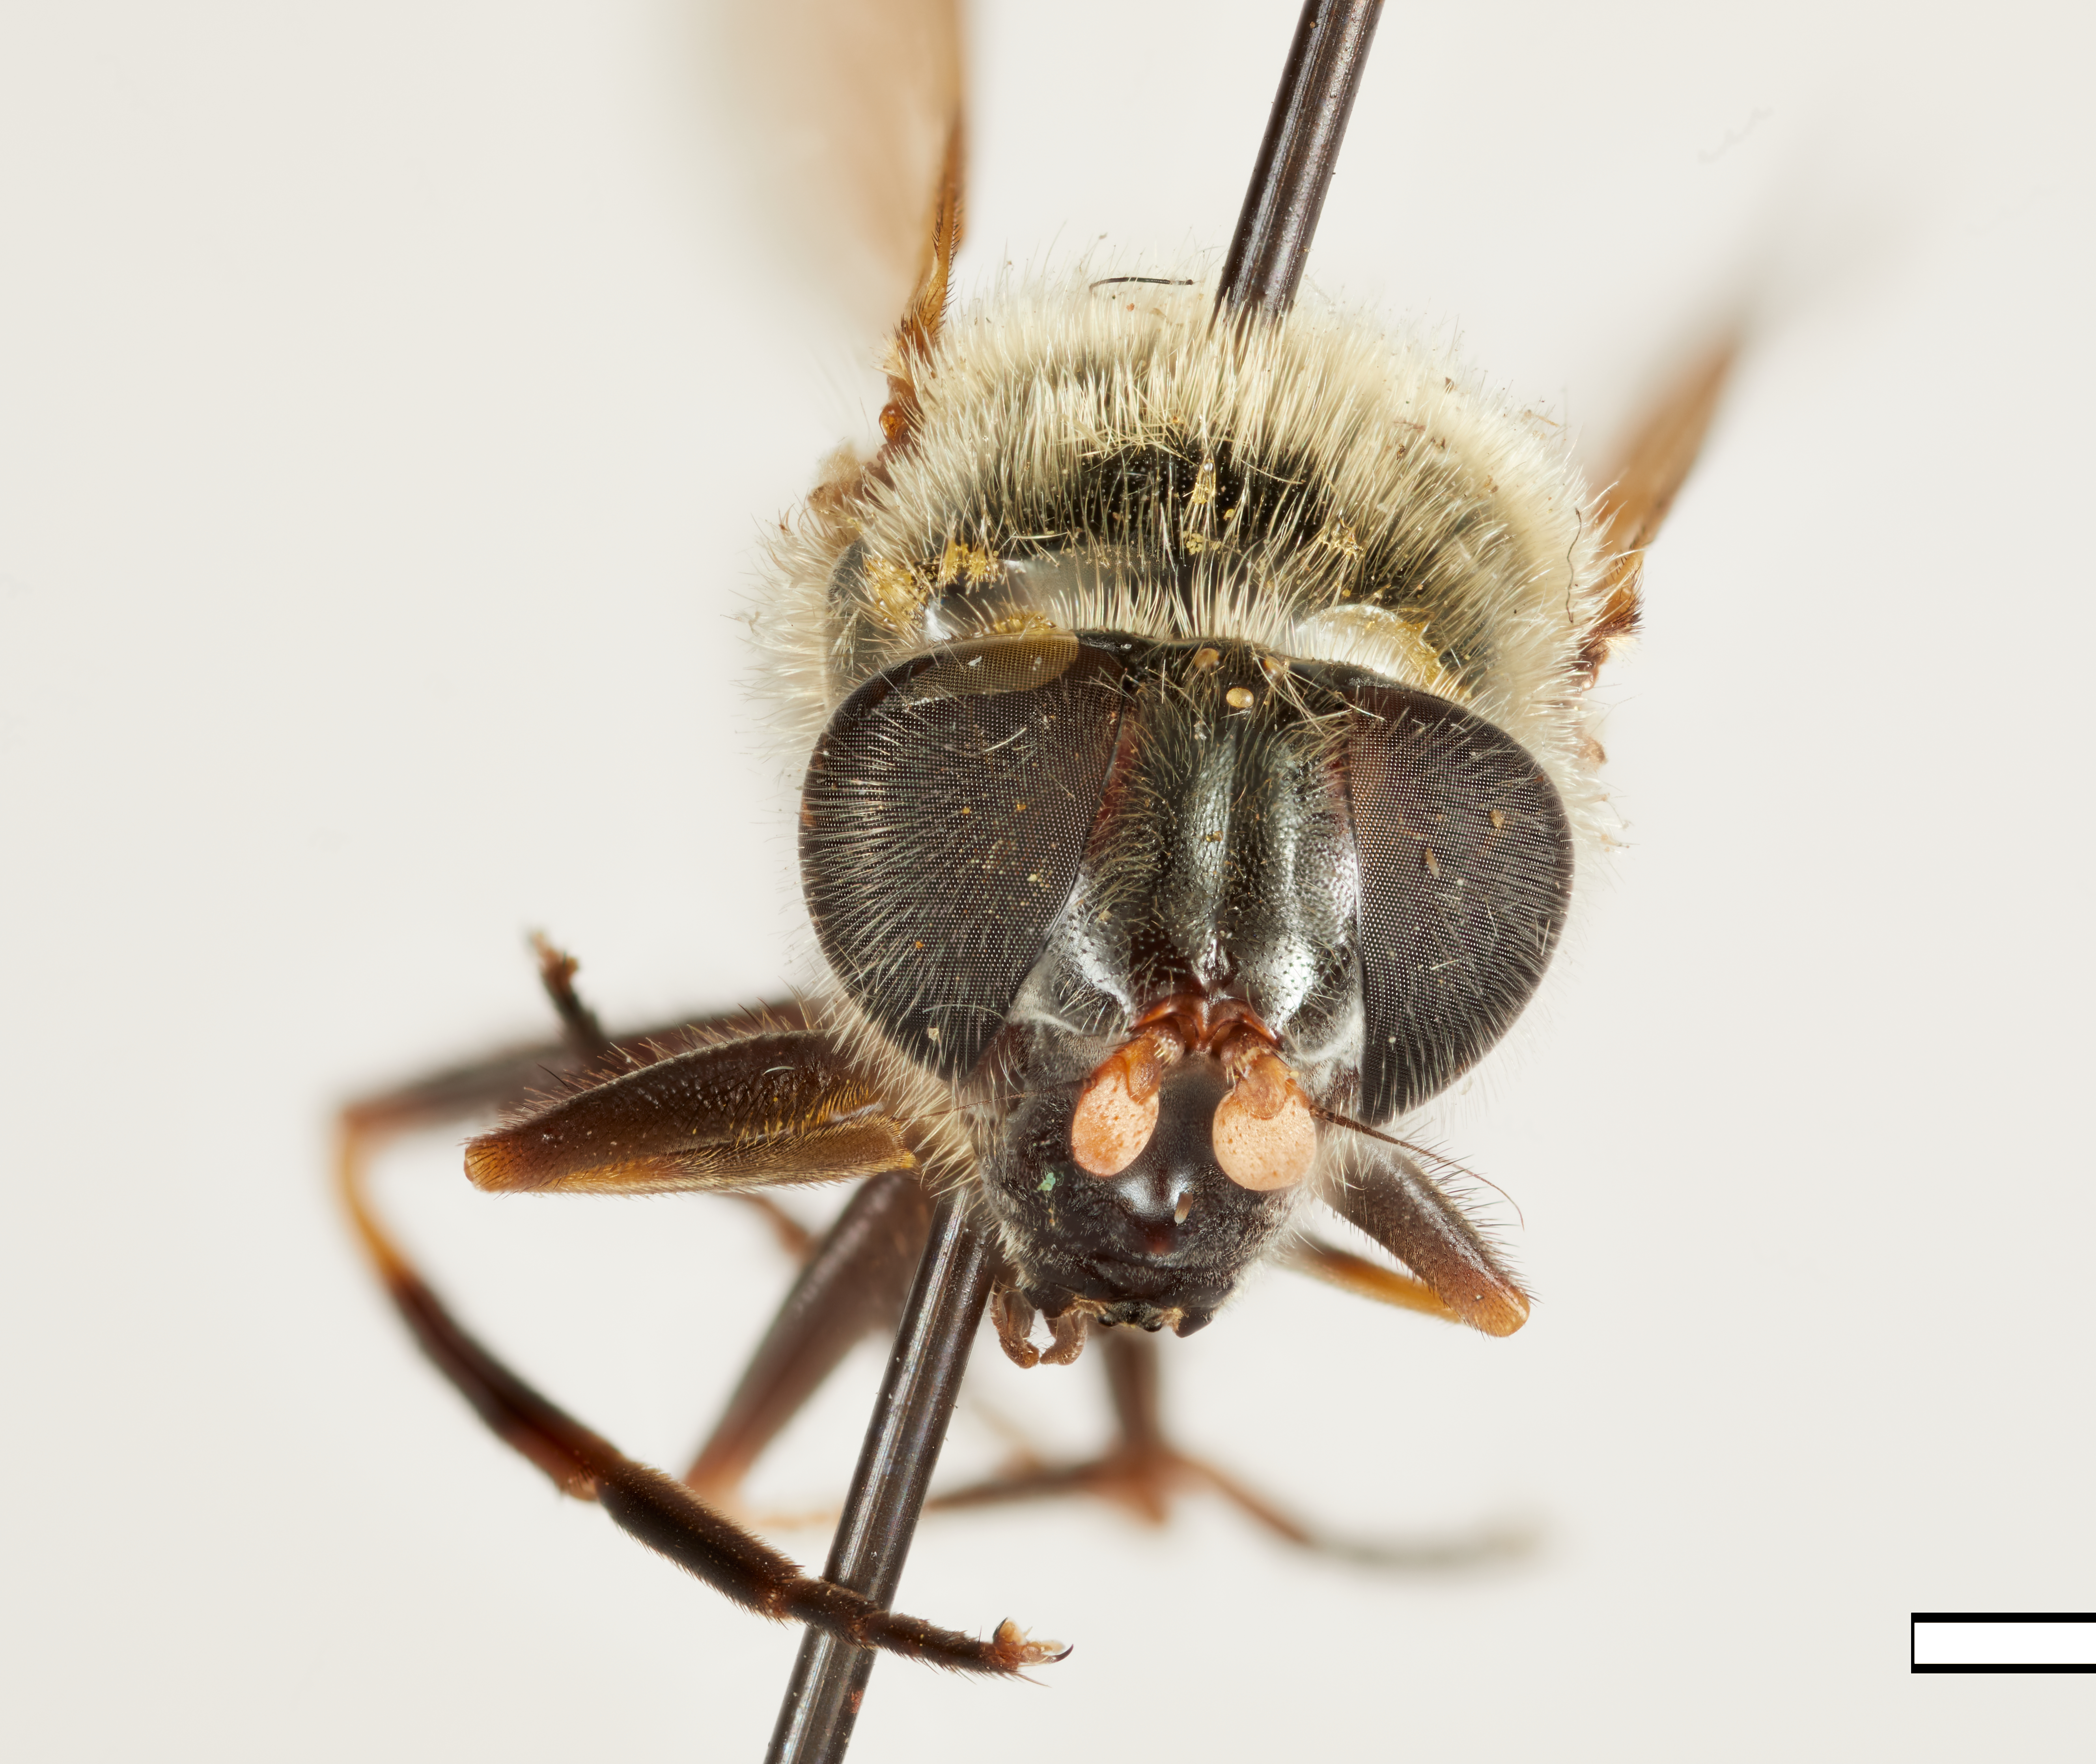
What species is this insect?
Chilosia bicolorata
